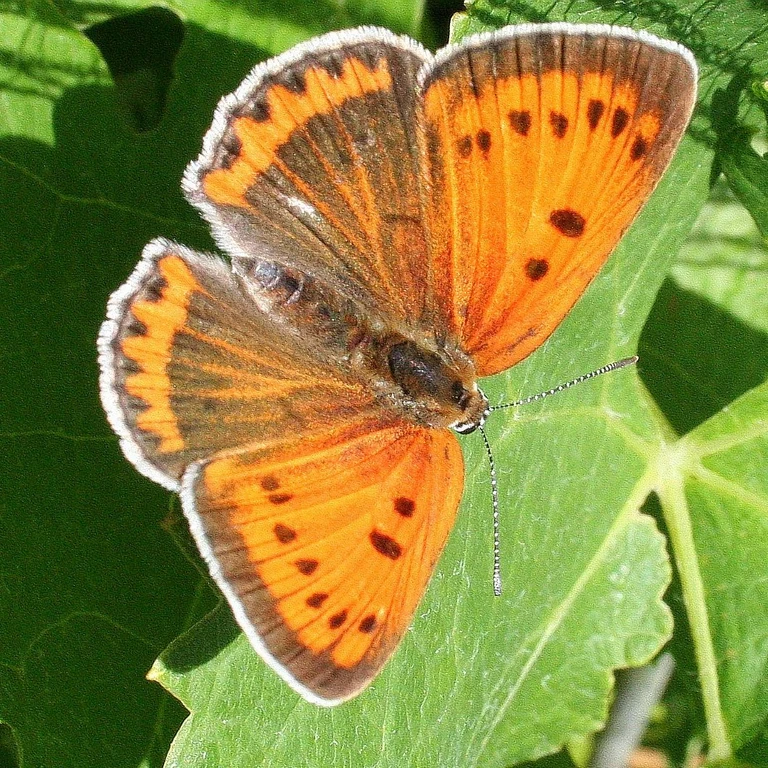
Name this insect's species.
Lycaena dispar
